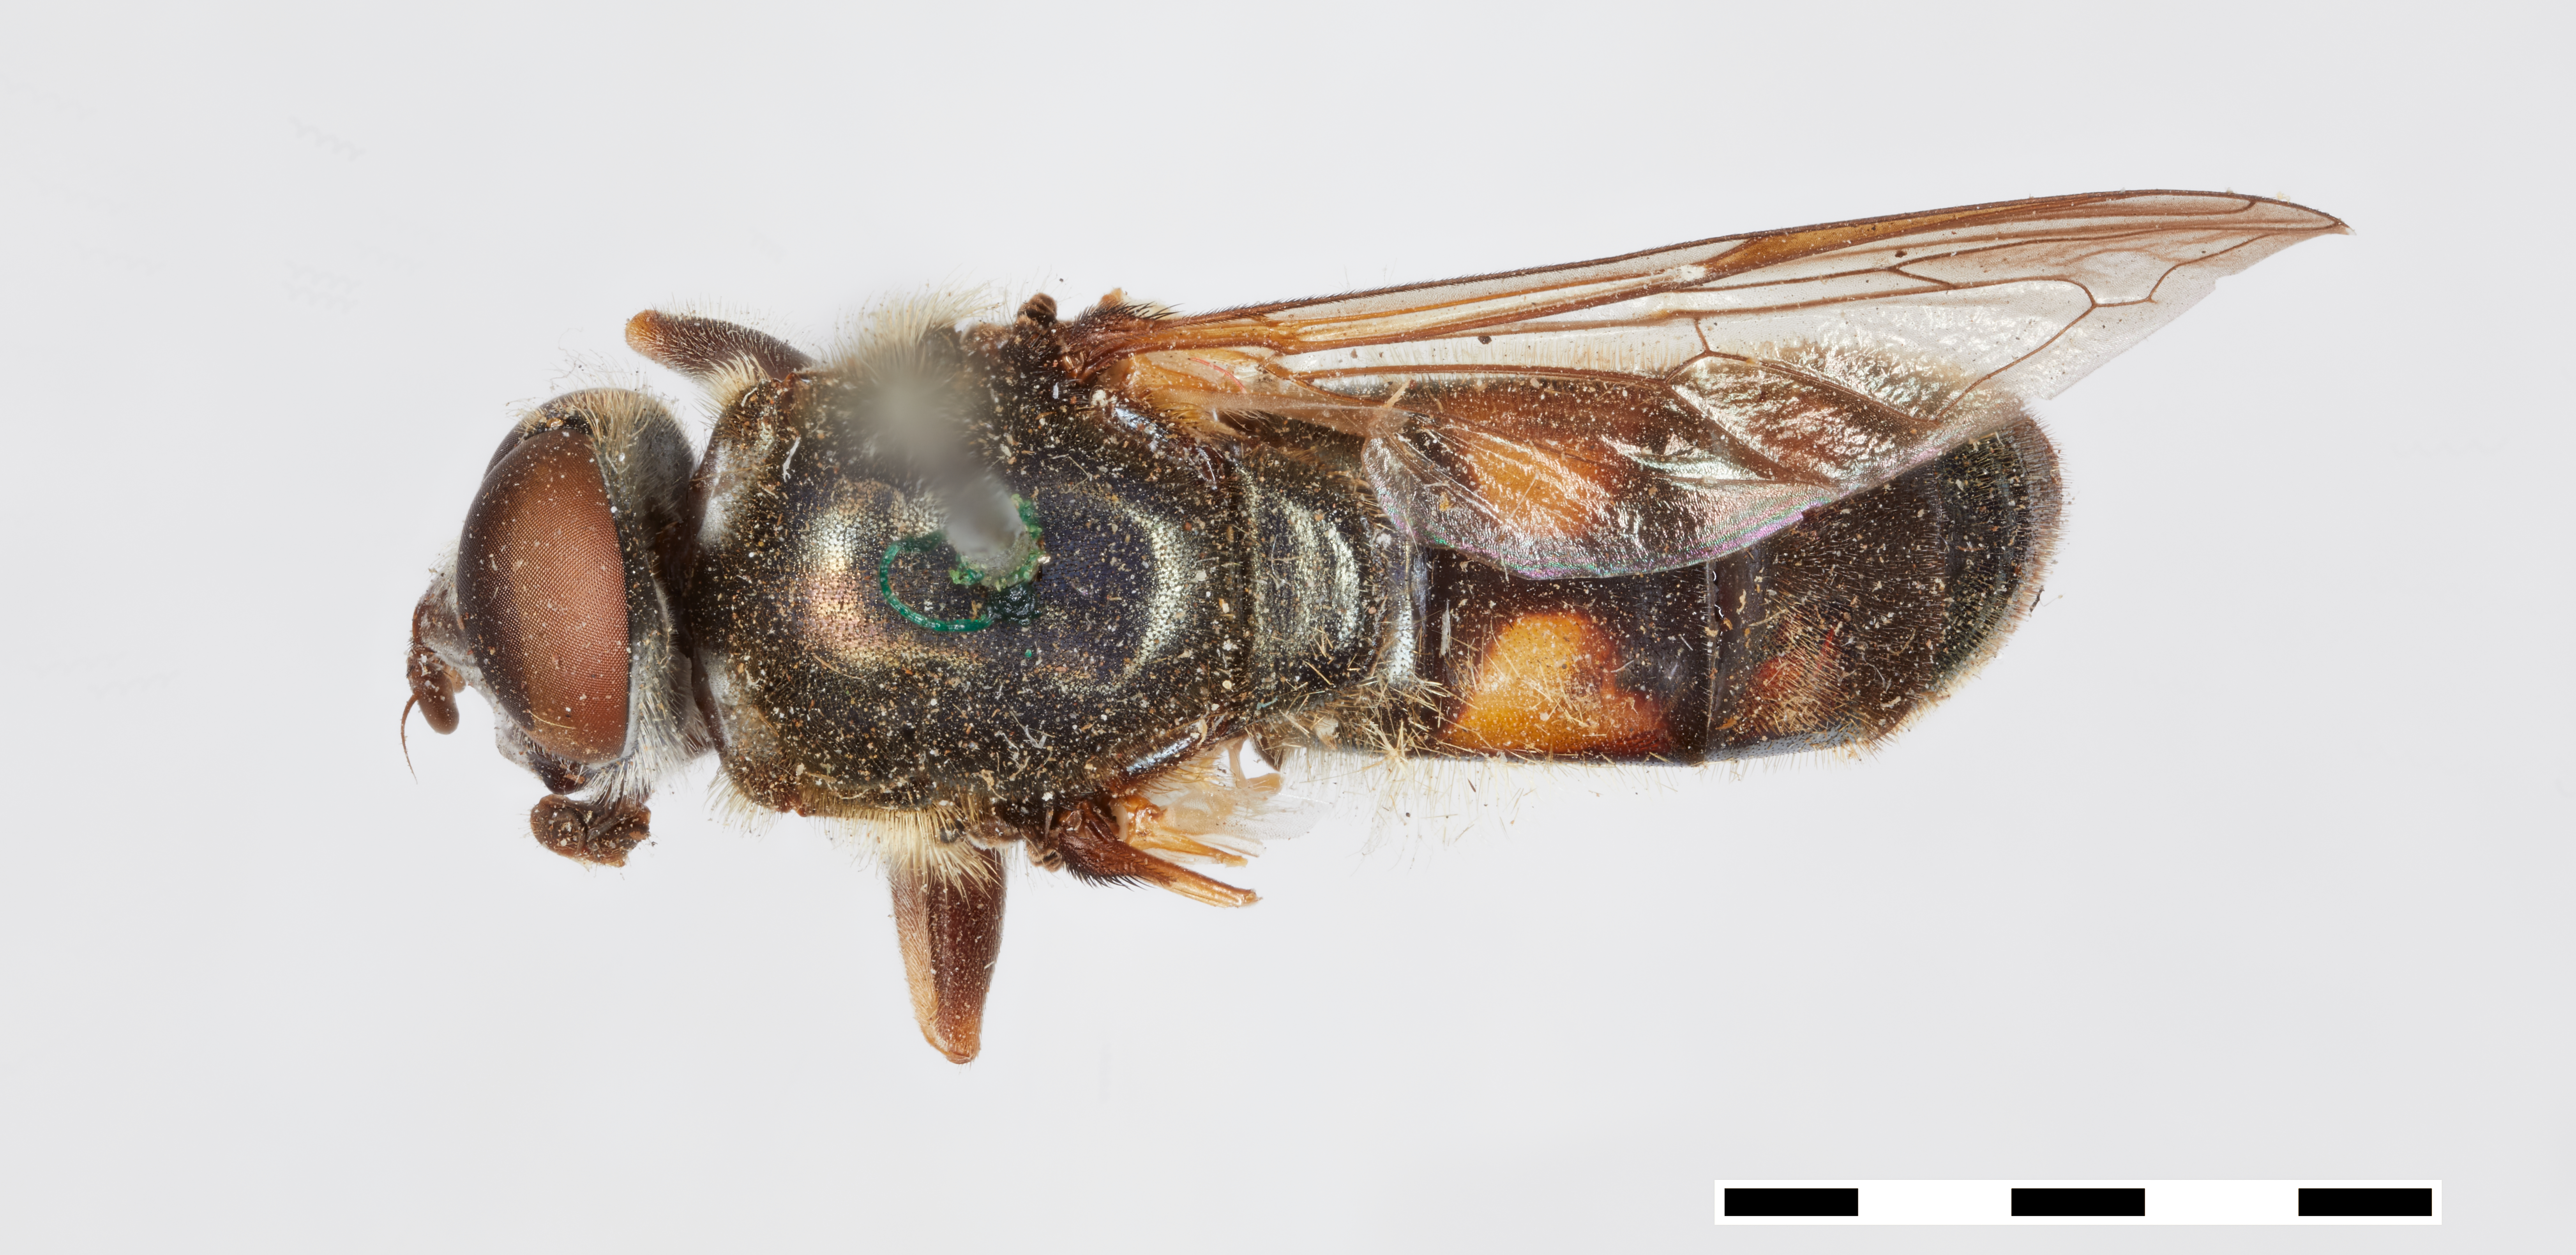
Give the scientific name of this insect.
Xylota analis
